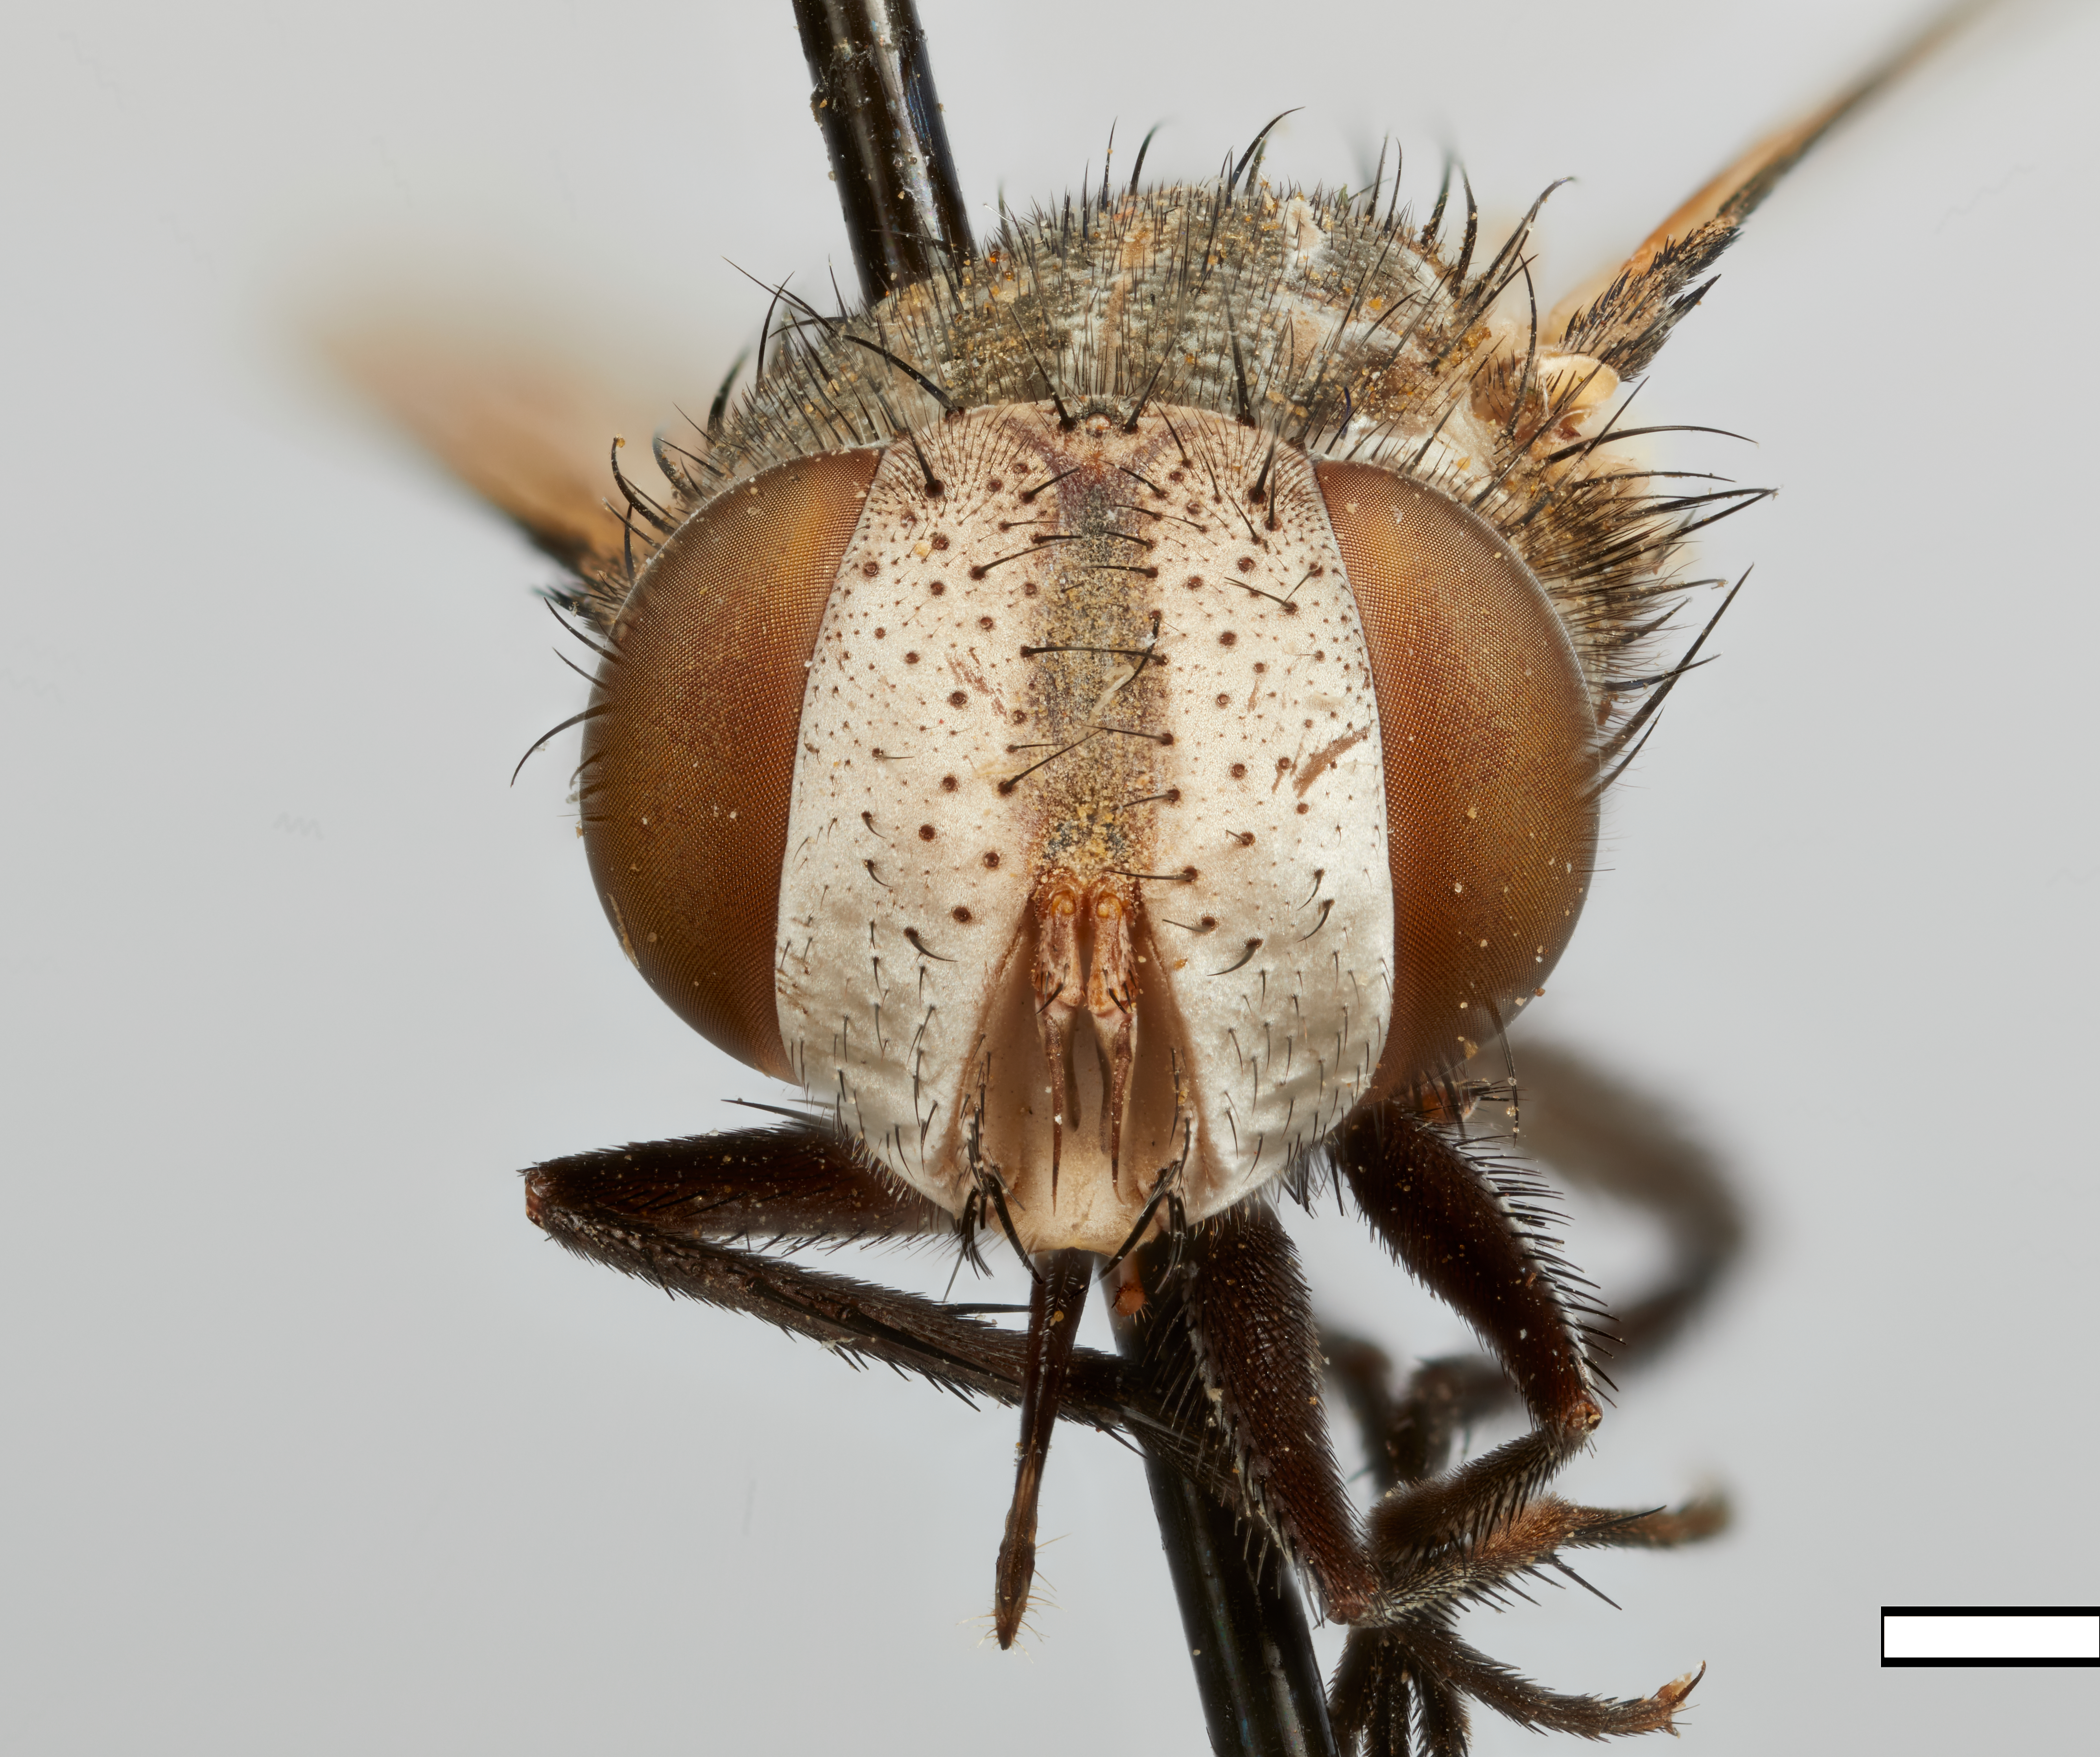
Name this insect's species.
Cnephalodopsis pollinosus
